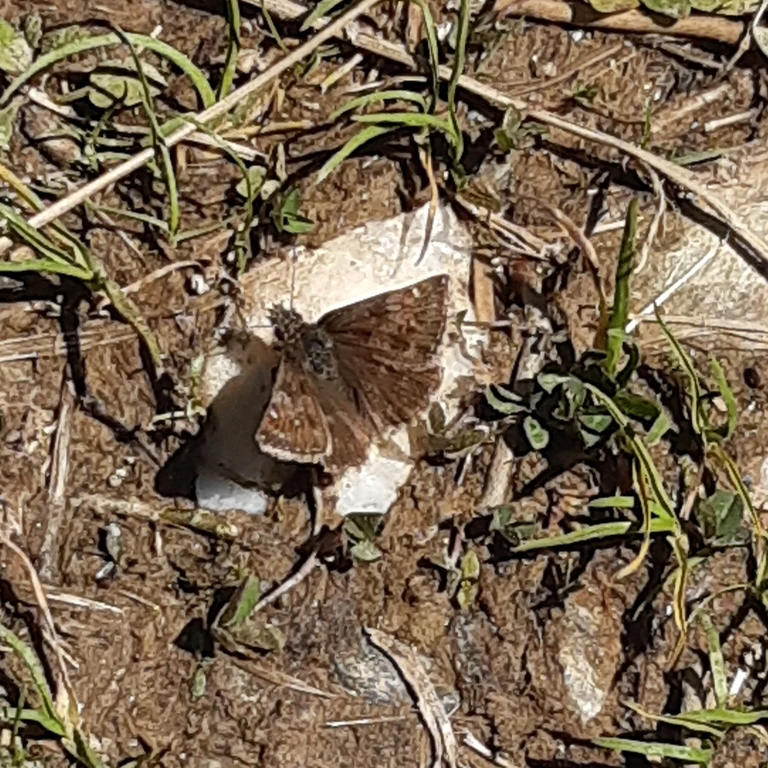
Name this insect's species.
Erynnis tages
